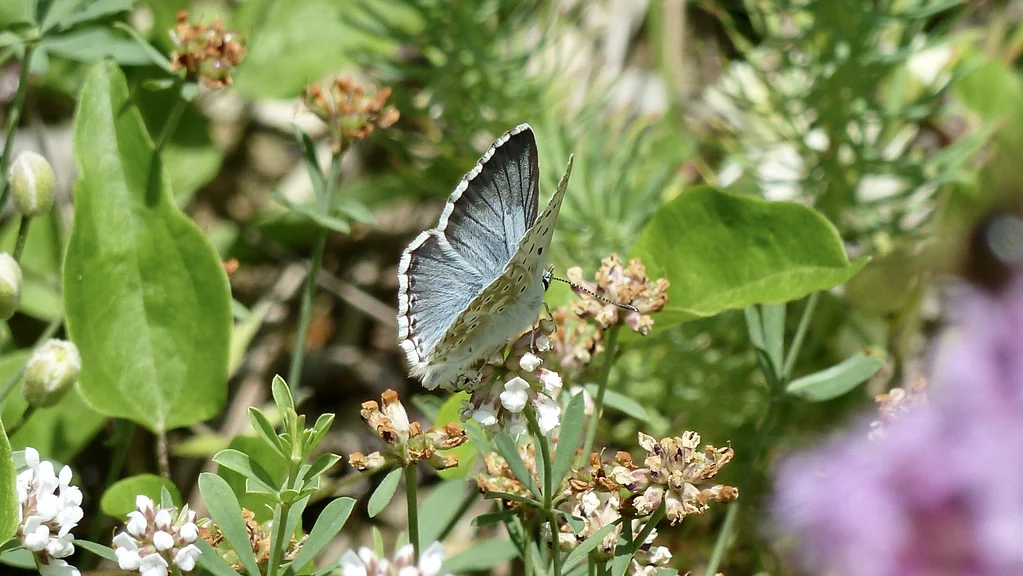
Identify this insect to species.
Lysandra coridon
